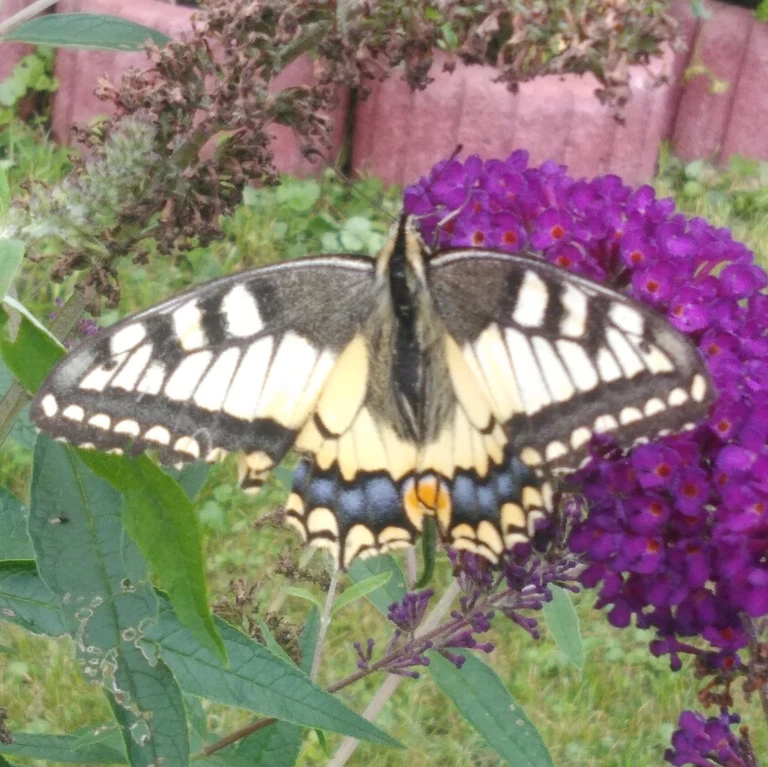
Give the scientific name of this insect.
Papilio machaon
